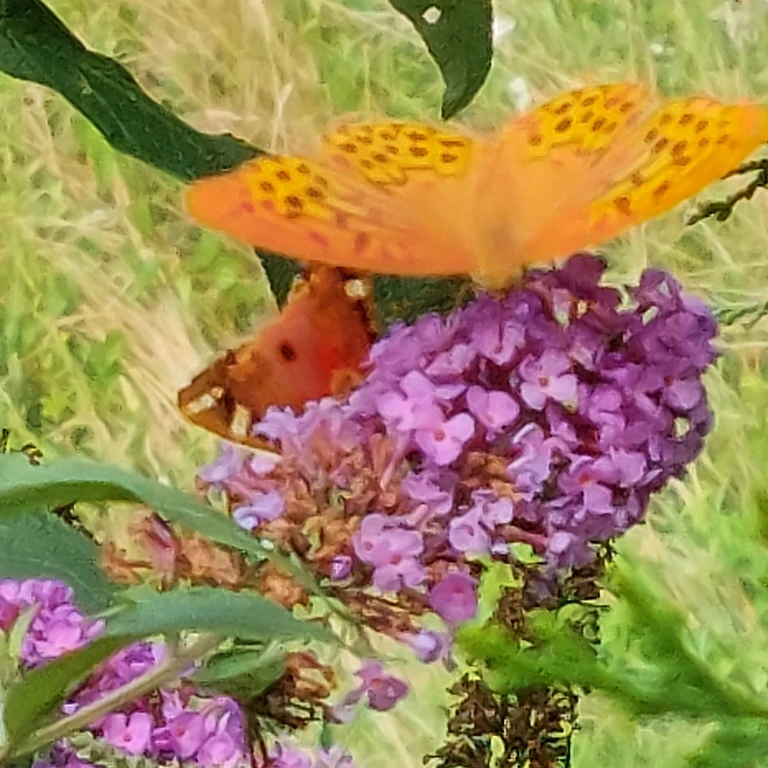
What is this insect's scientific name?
Argynnis paphia
